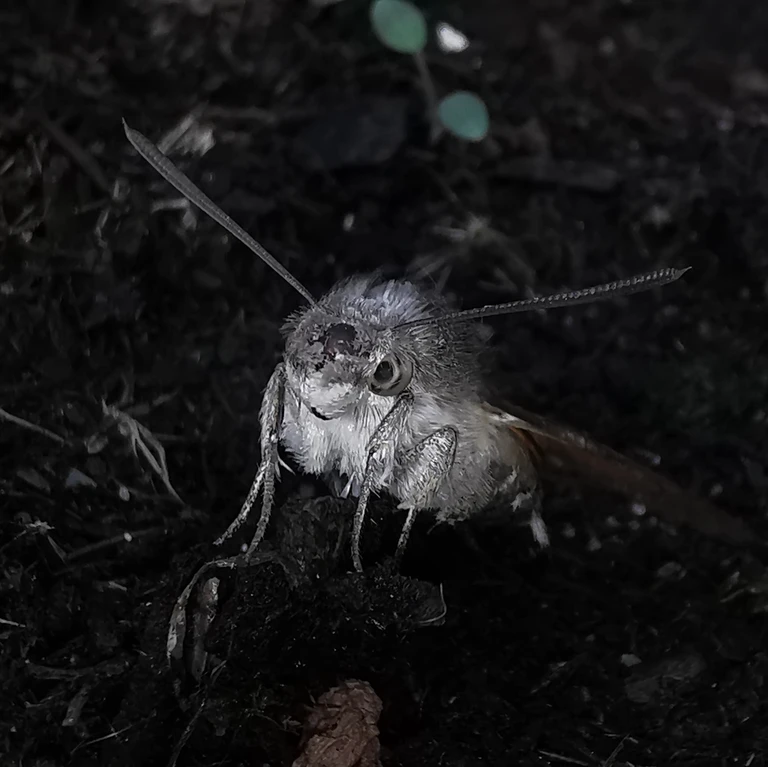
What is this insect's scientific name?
Macroglossum stellatarum
